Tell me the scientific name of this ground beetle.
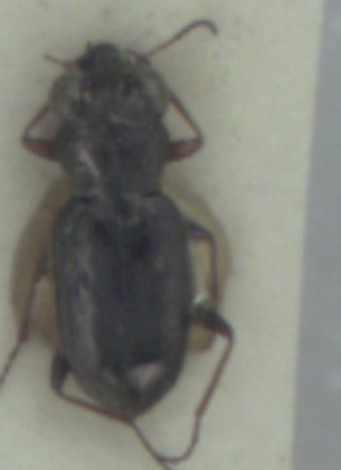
Notiophilus rufipes
